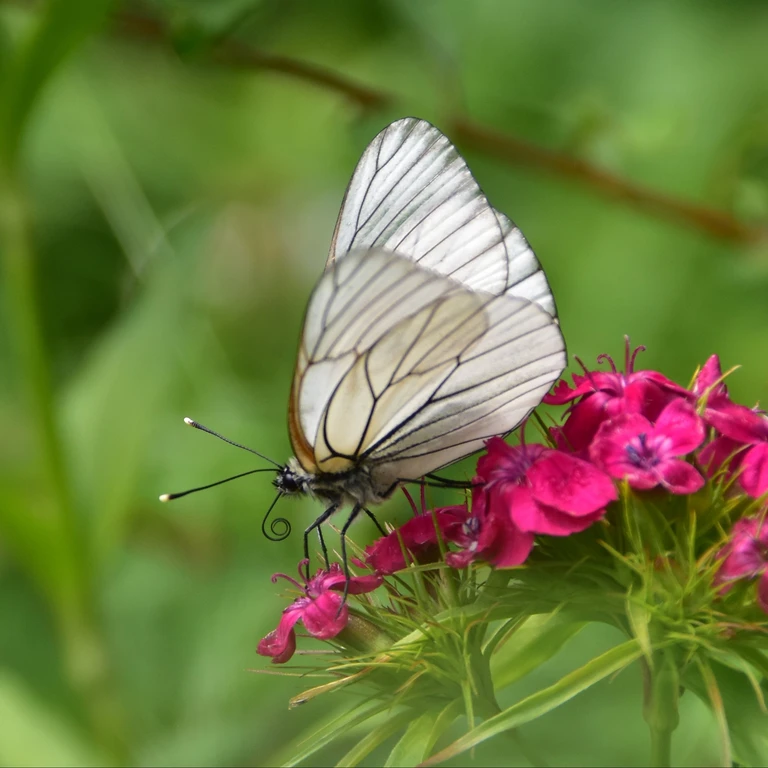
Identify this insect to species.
Aporia crataegi
